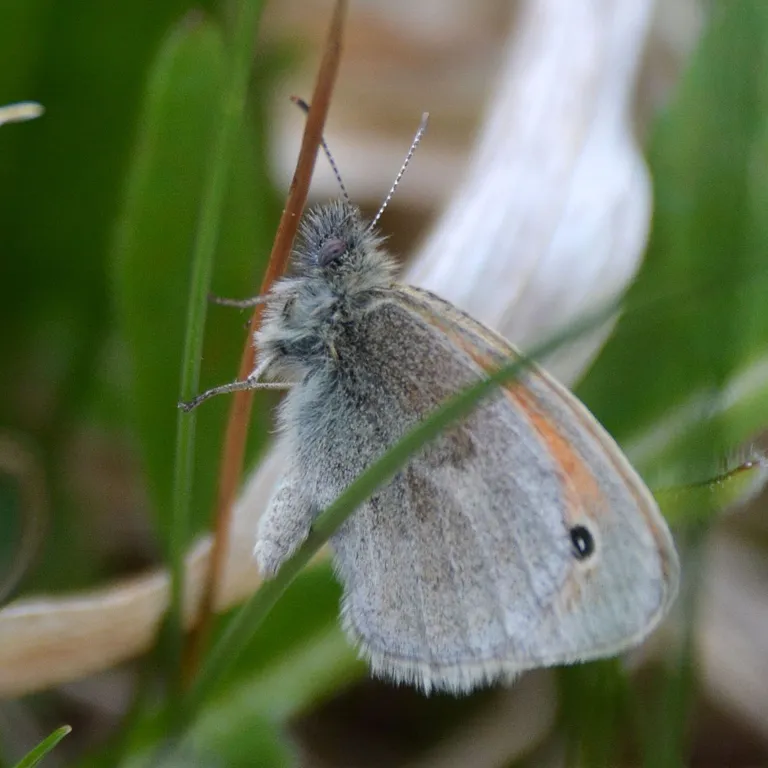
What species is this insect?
Coenonympha pamphilus
